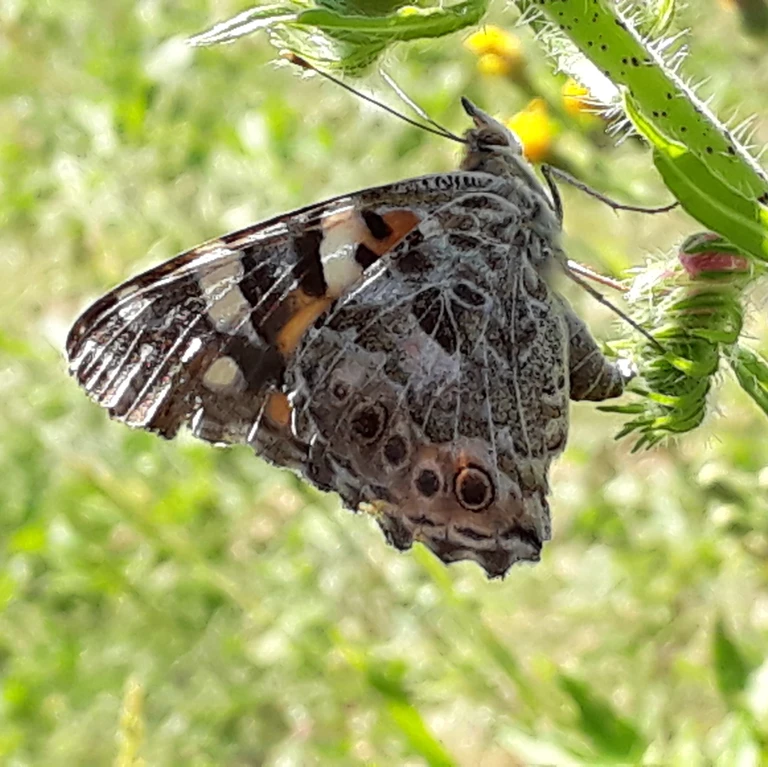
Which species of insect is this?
Vanessa cardui
